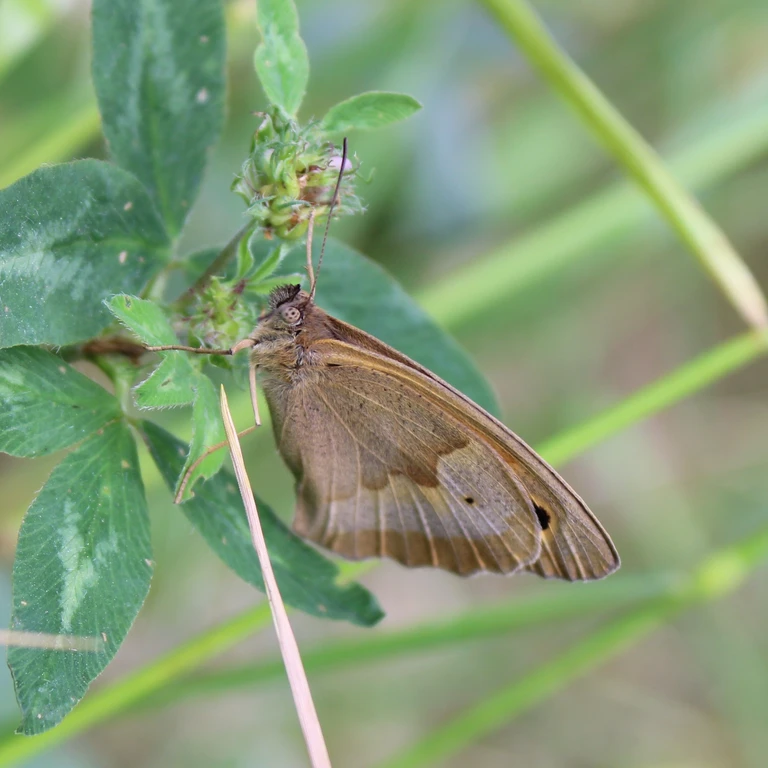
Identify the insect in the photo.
Maniola jurtina
